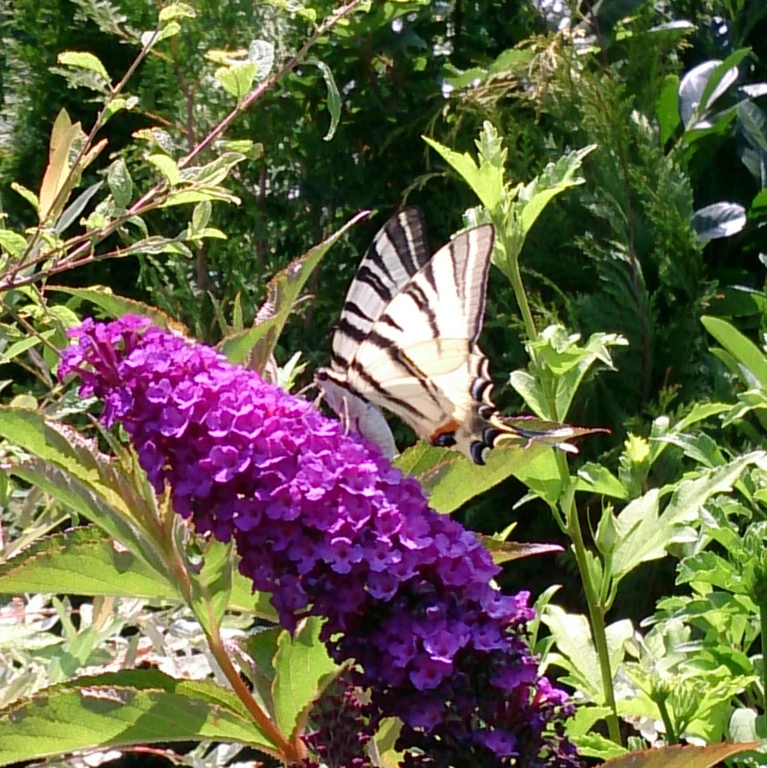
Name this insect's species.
Iphiclides podalirius
